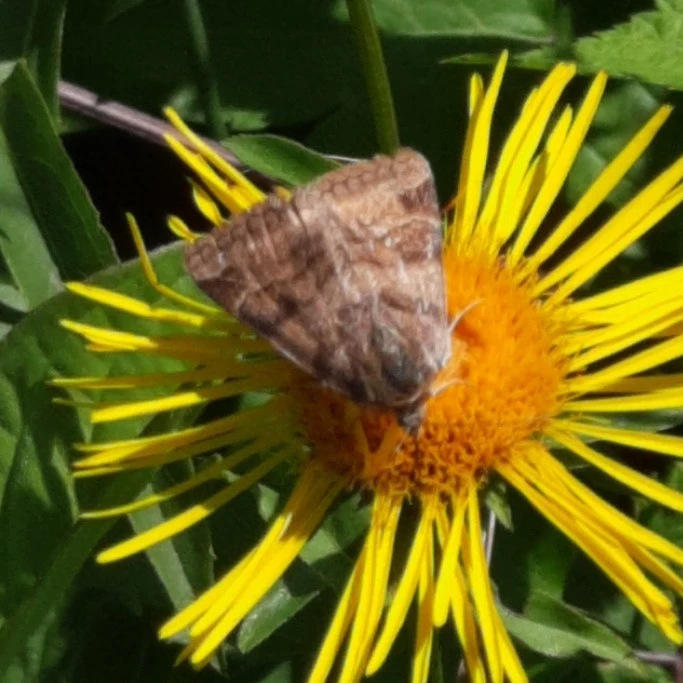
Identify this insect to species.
Euclidia glyphica
